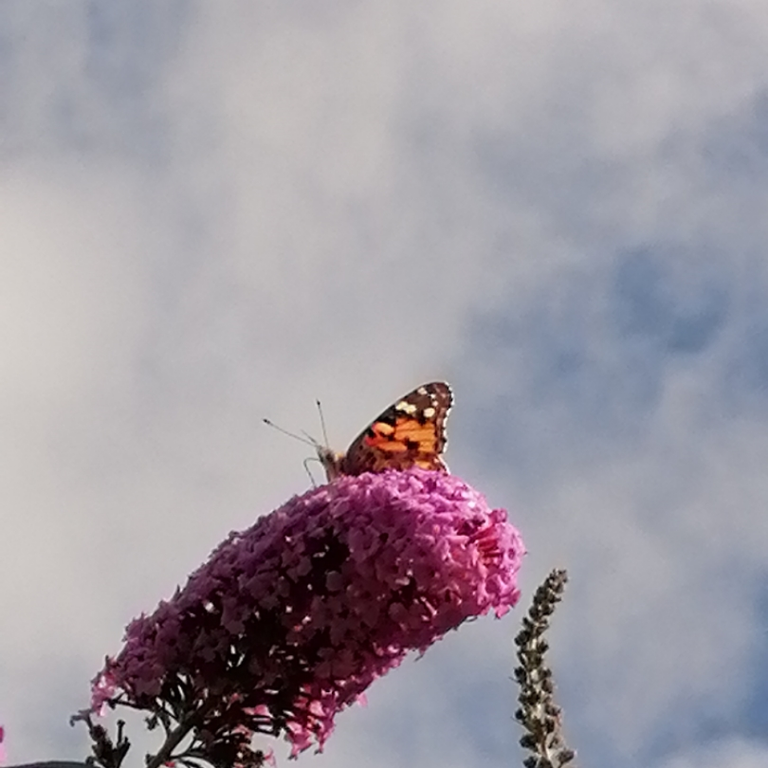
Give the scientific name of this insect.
Vanessa cardui
